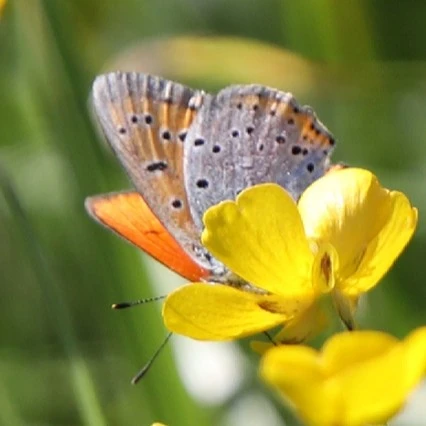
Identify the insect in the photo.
Lycaena dispar
